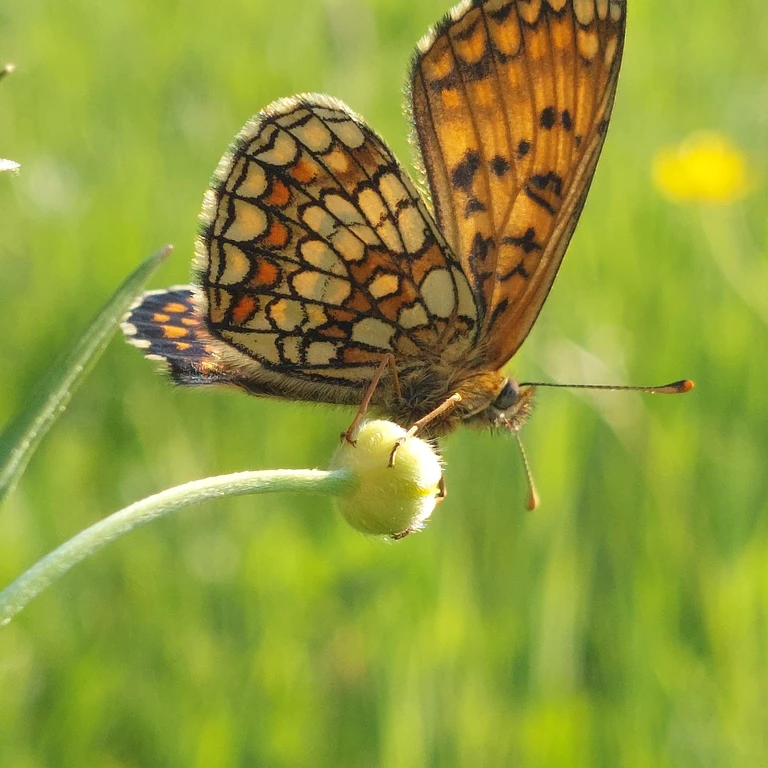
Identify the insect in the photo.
Melitaea athalia
